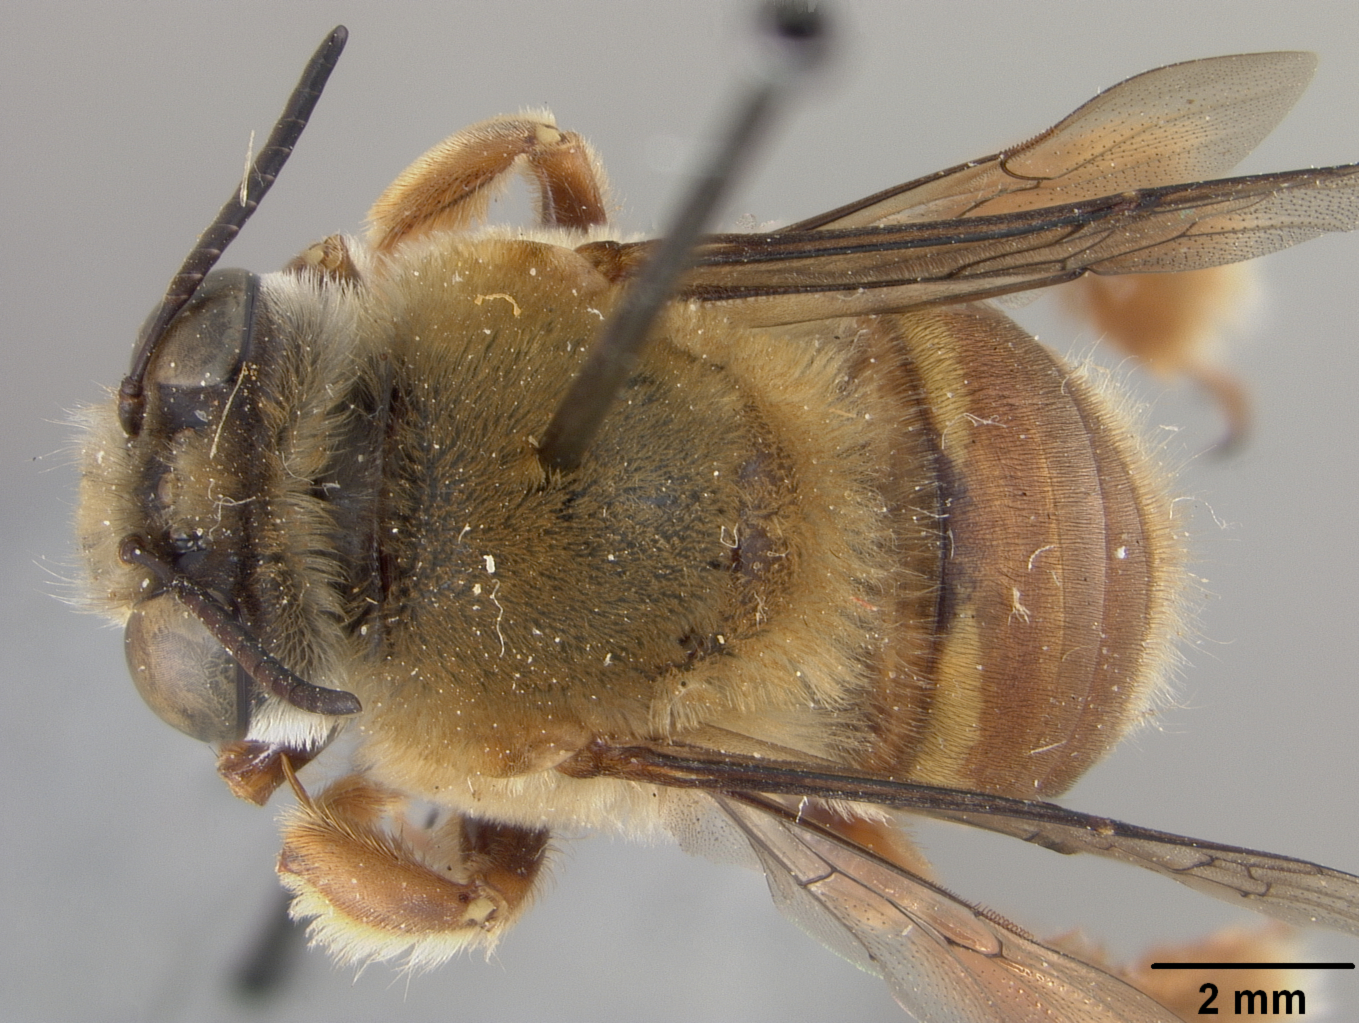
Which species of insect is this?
Centris inermis
